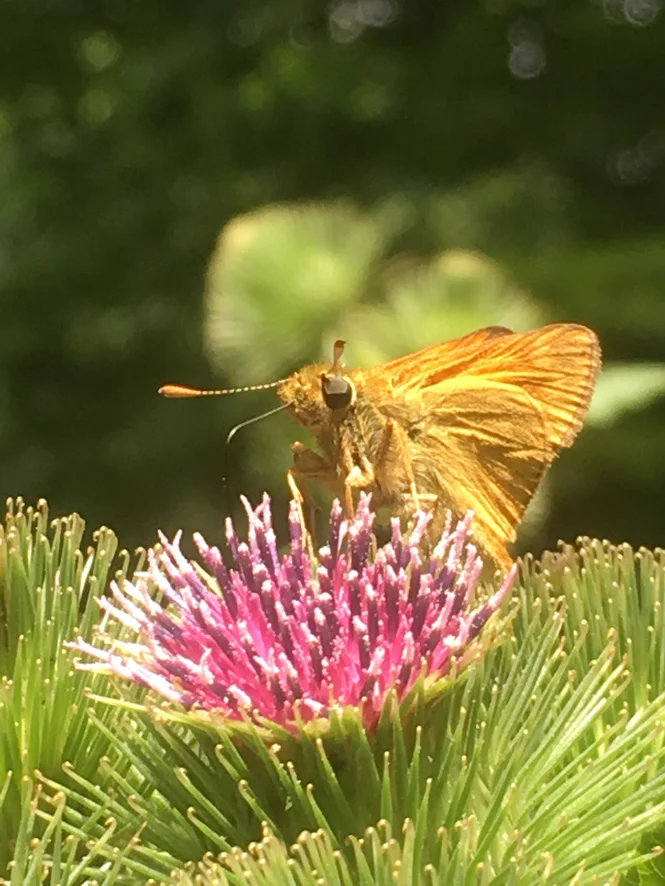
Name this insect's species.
Ochlodes sylvanus (also Ochlodes venata)
